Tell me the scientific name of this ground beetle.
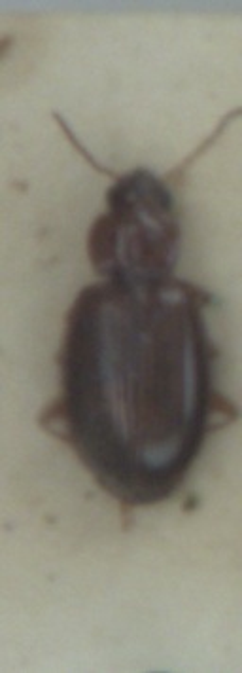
Ocys harpaloides
